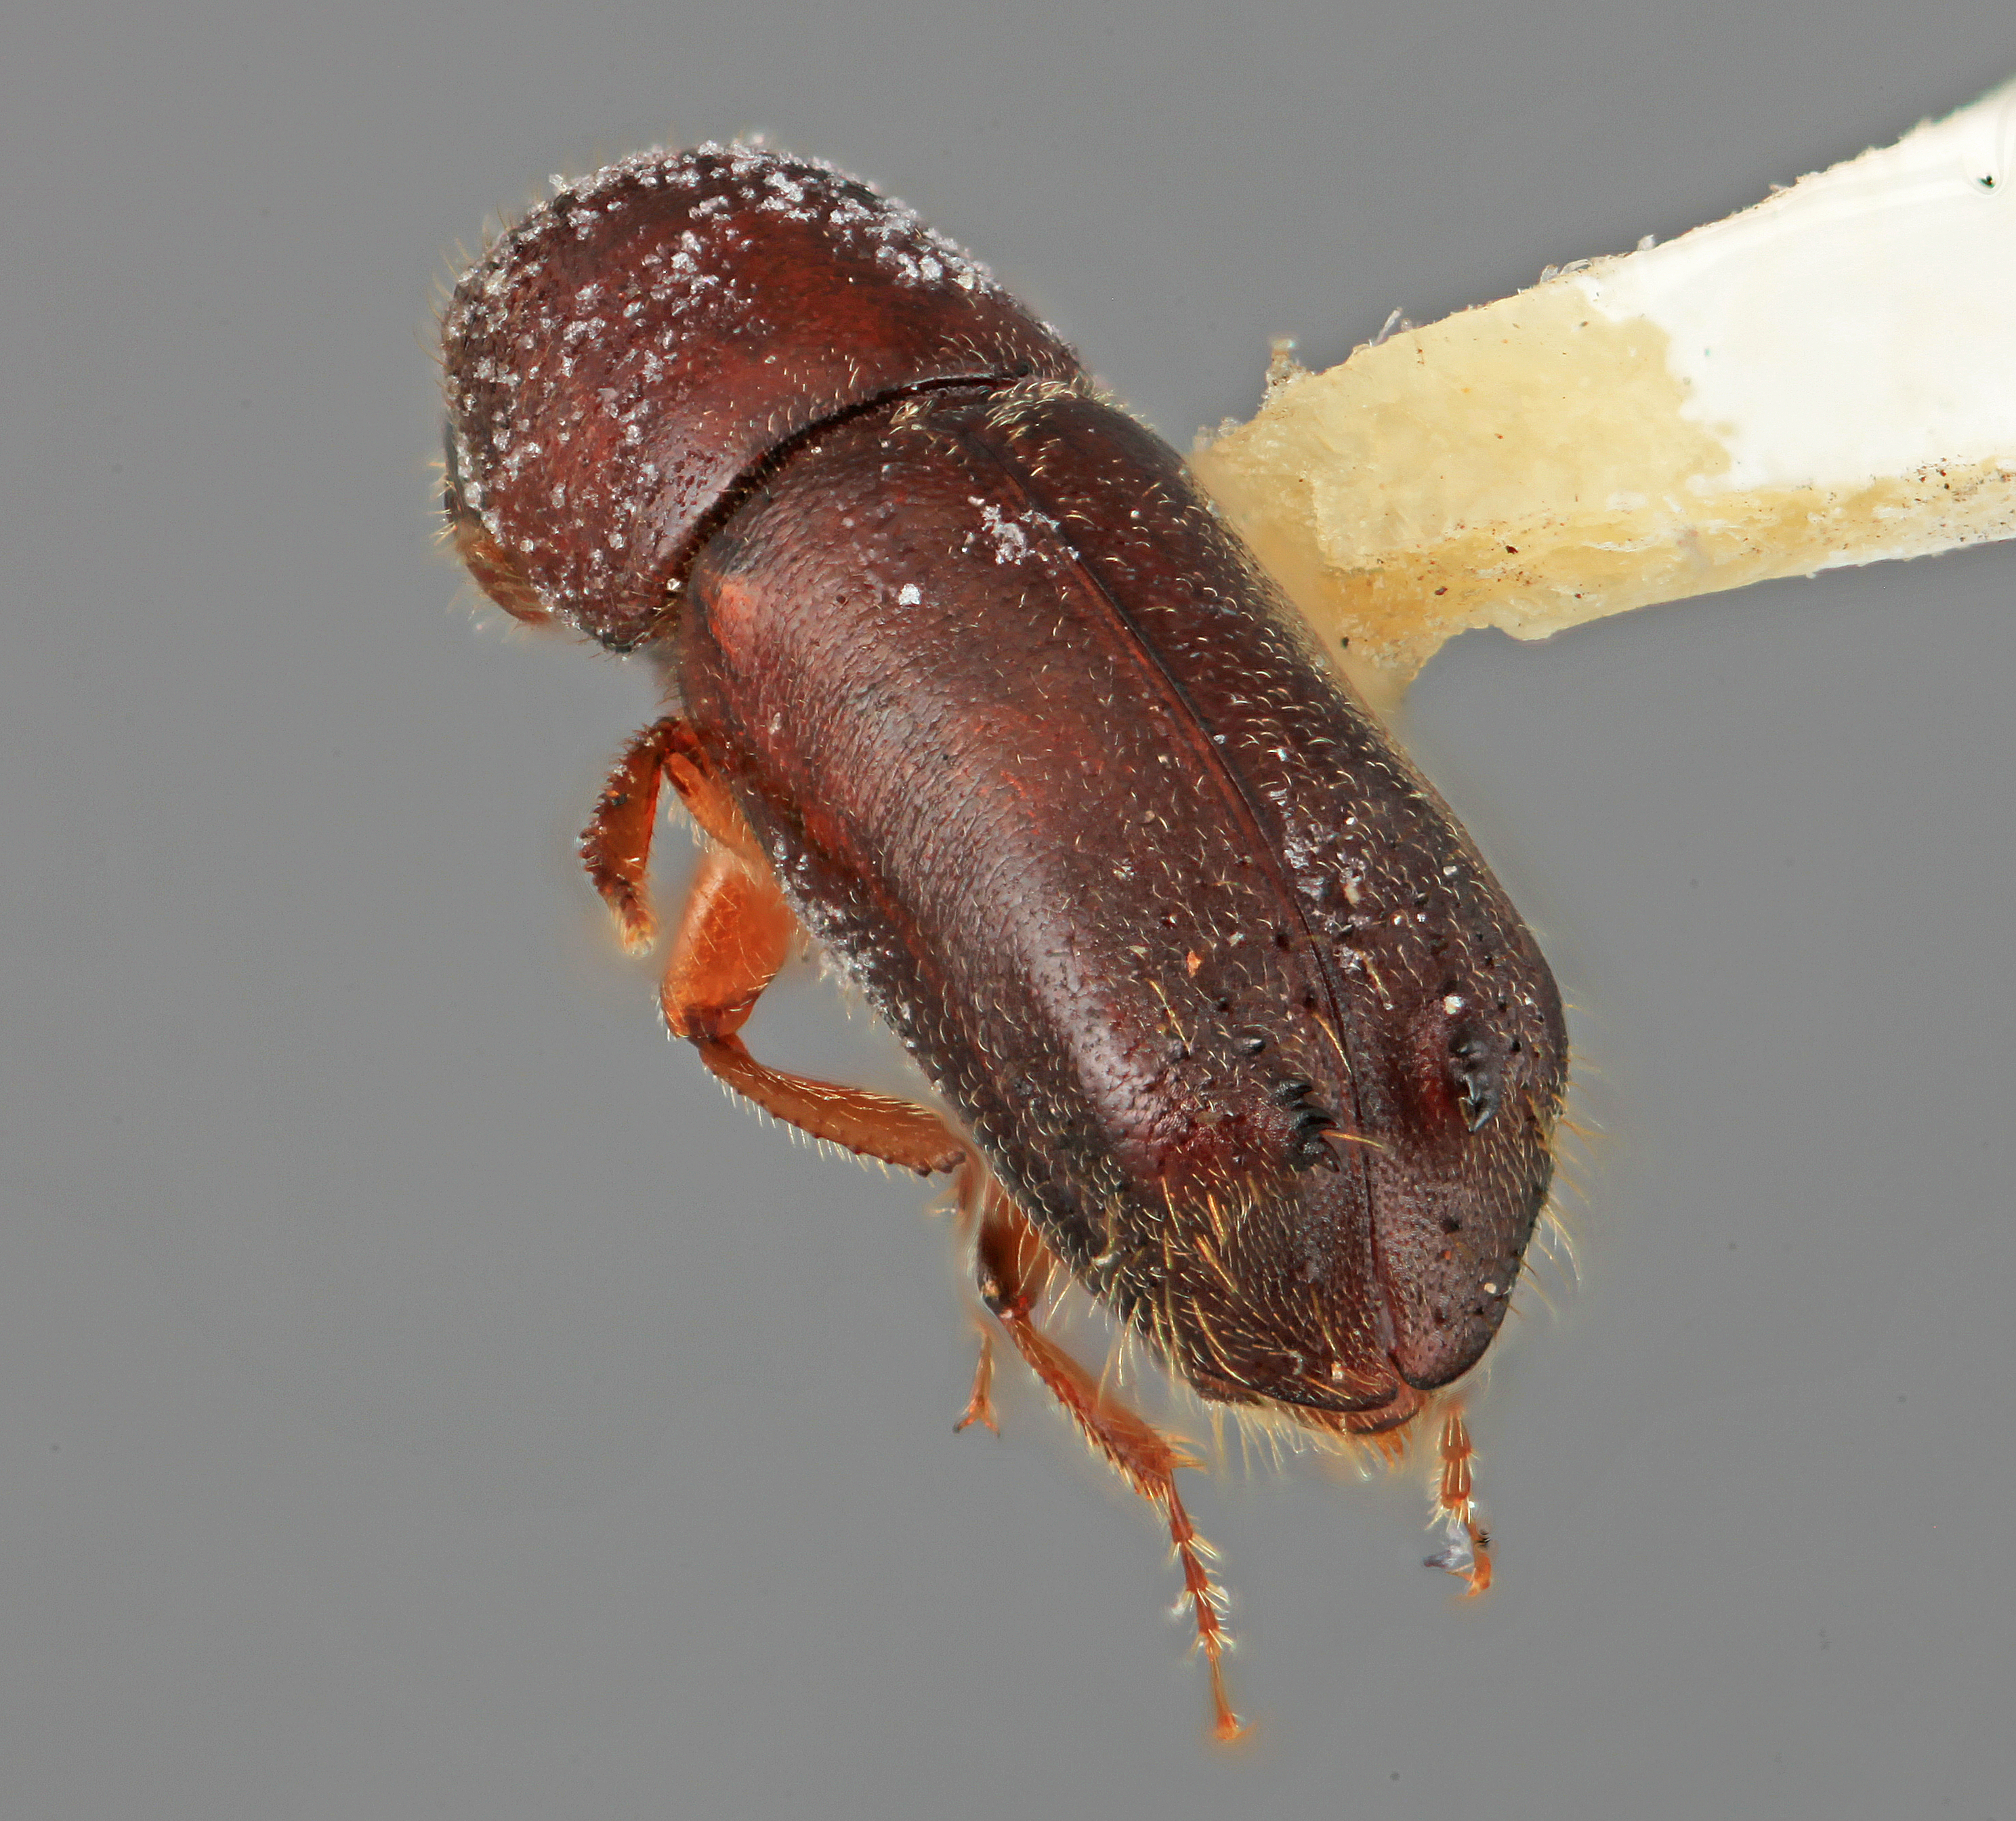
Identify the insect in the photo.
Gnathotrichus dentatus
